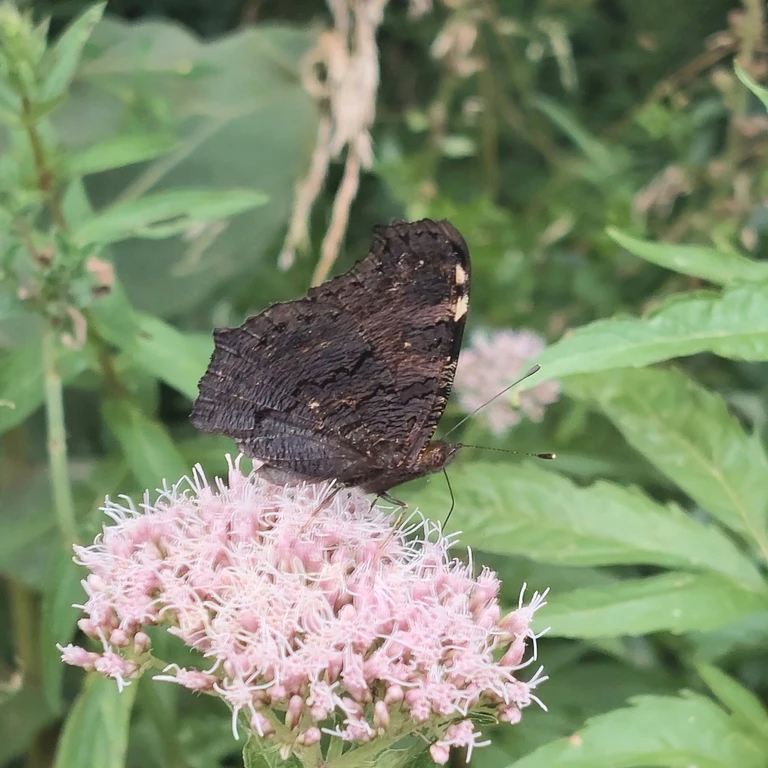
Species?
Aglais io
